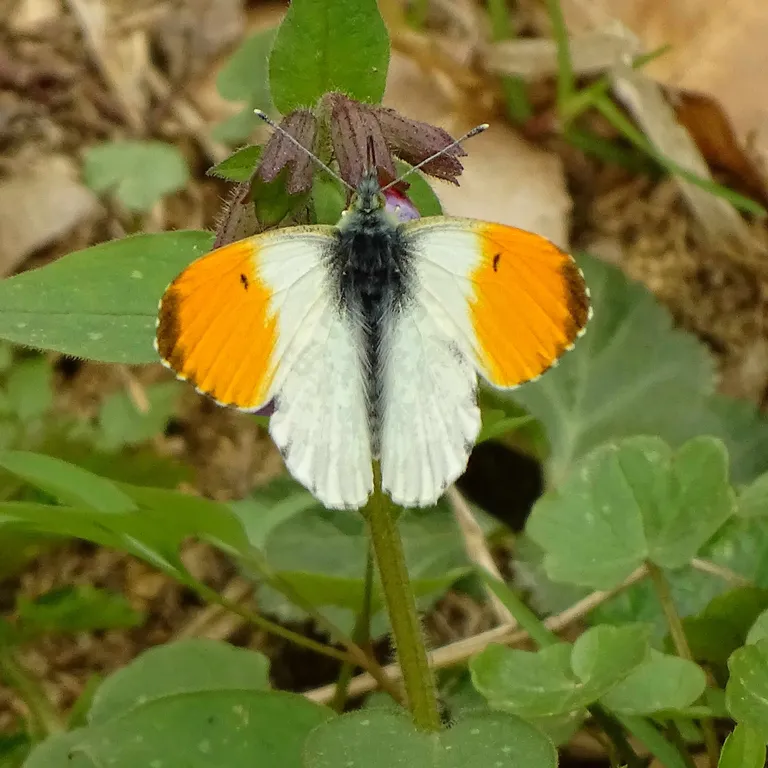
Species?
Anthocharis cardamines
